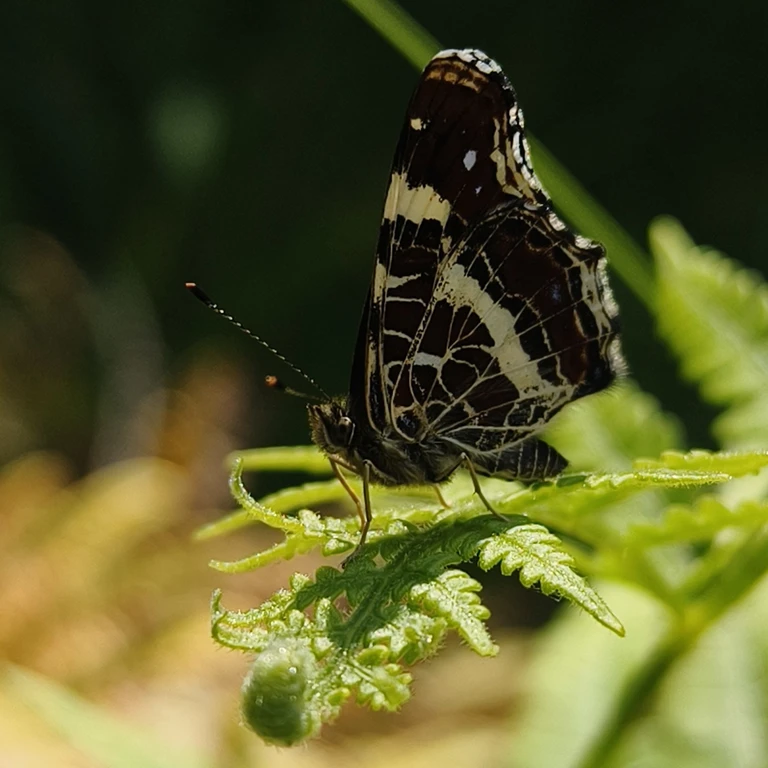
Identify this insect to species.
Araschnia levana
